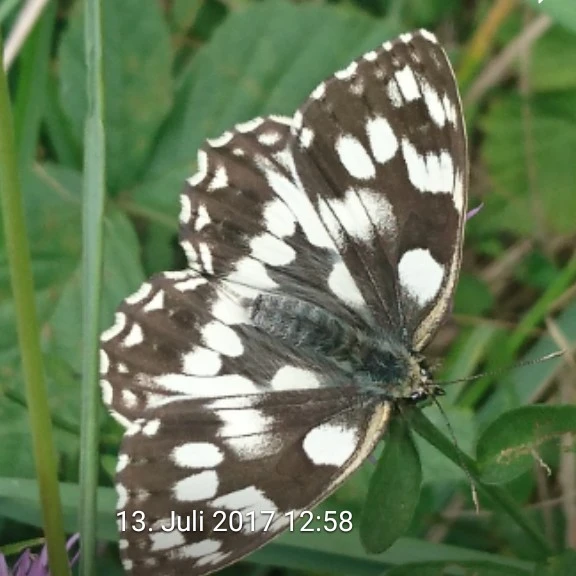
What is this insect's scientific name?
Melanargia galathea
